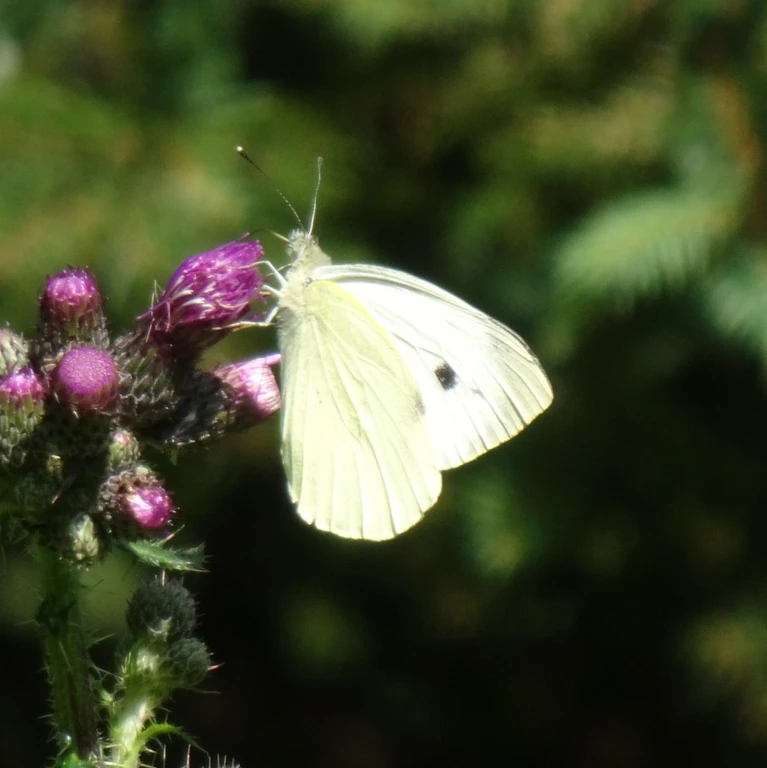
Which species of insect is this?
Pieris brassicae
